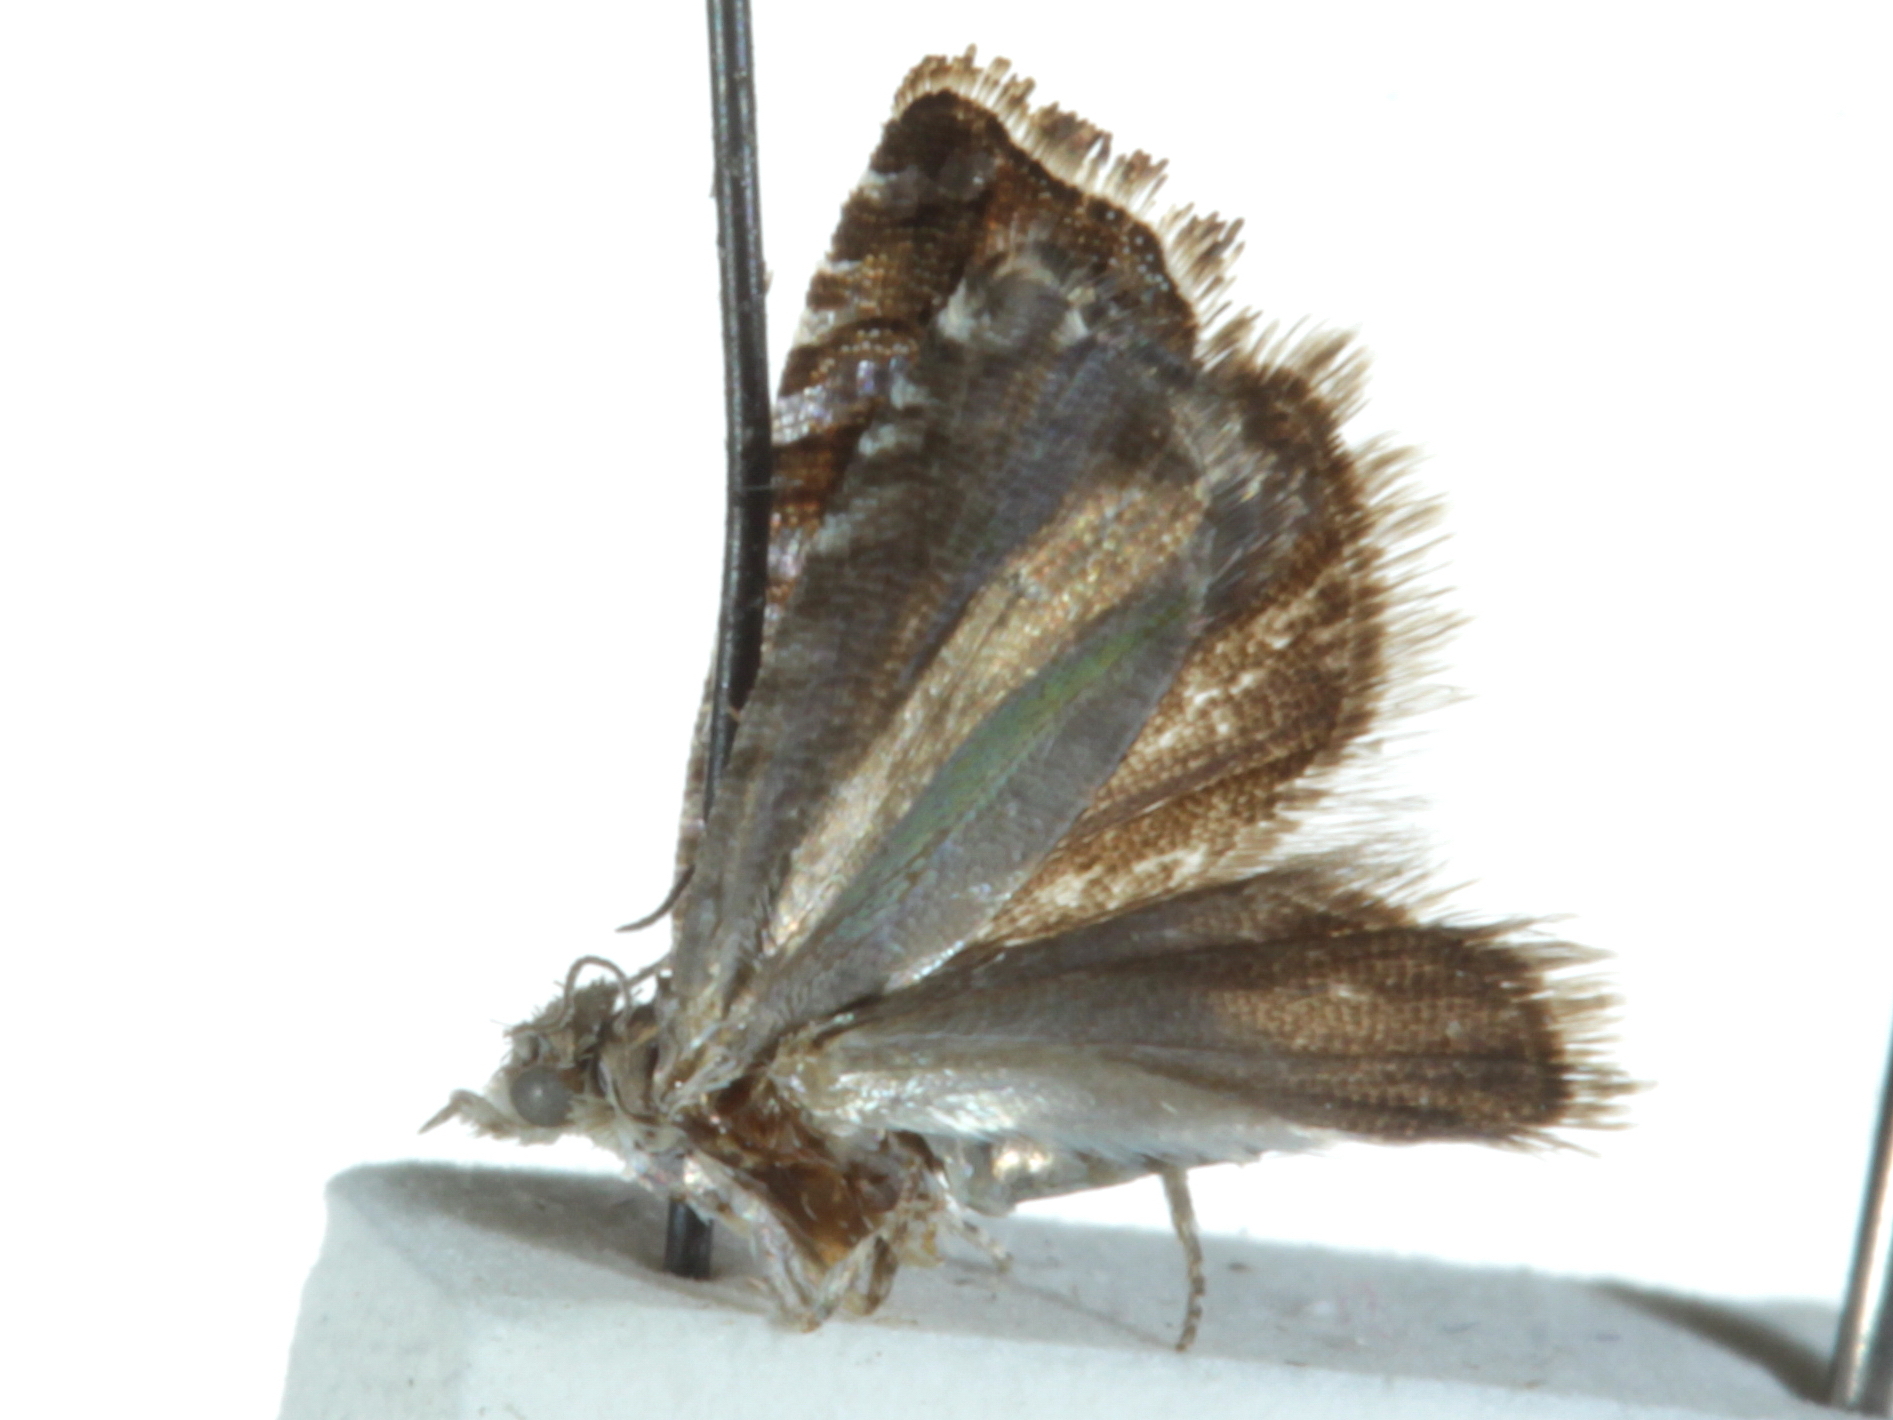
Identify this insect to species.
Satronia tantilla
